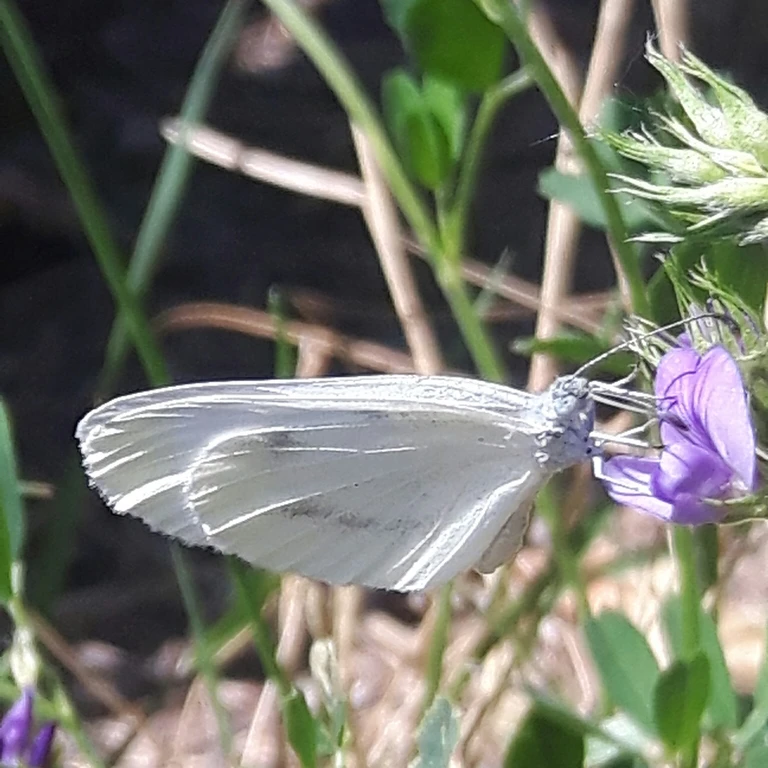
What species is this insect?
Leptidea sinapis/juvernica
